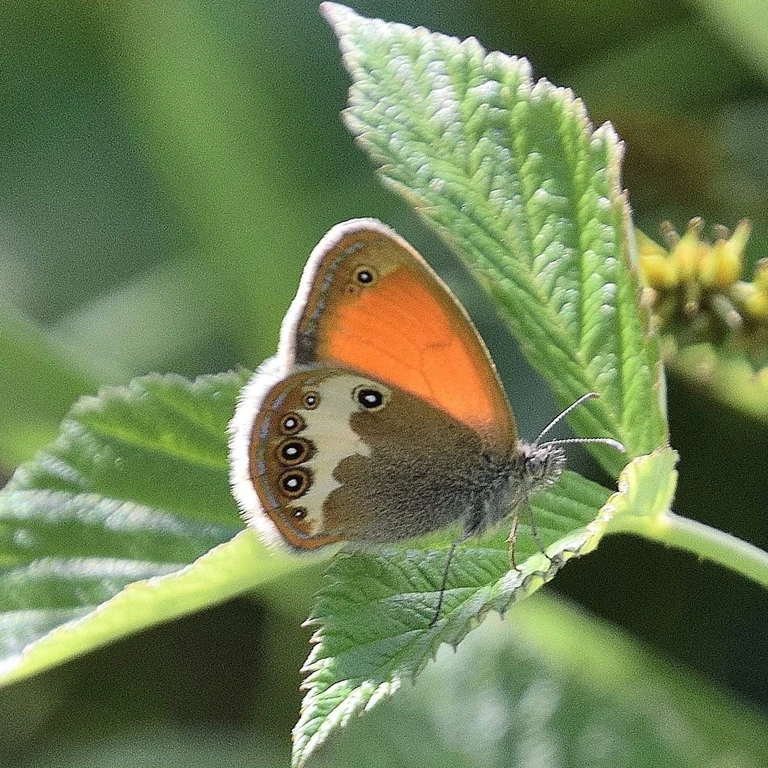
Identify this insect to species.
Coenonympha arcania
